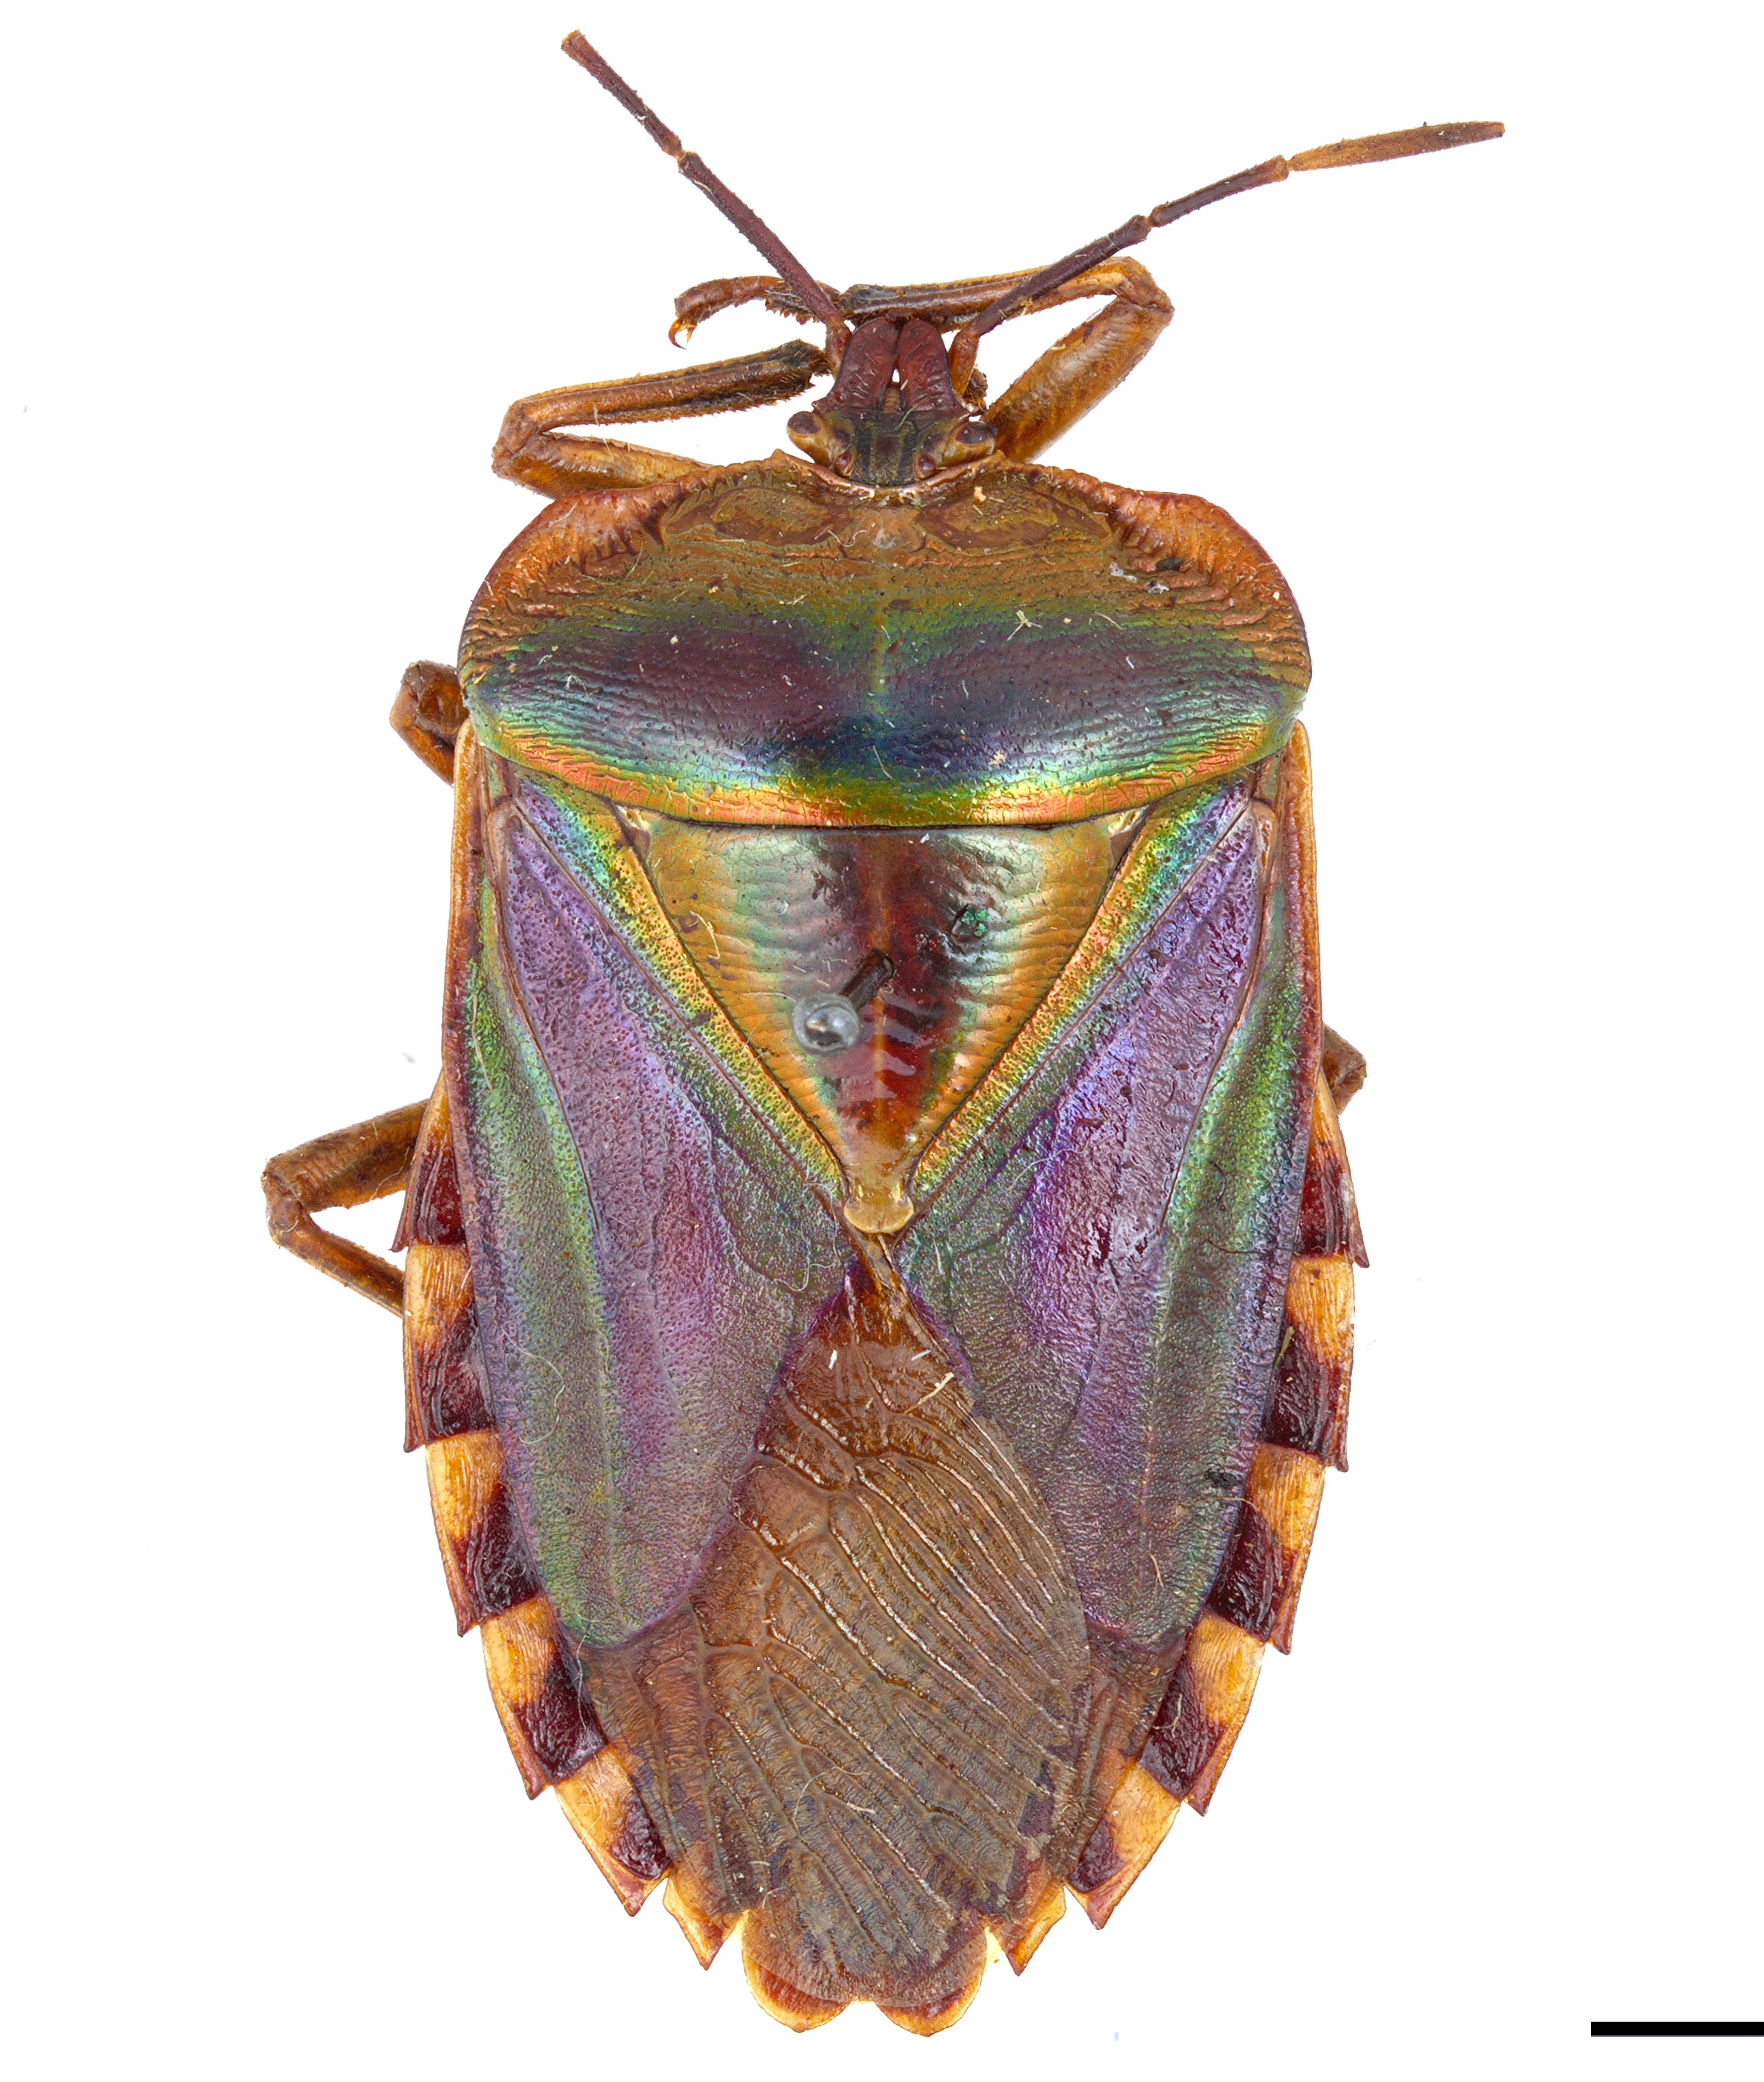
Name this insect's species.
Mattiphus kolleri
